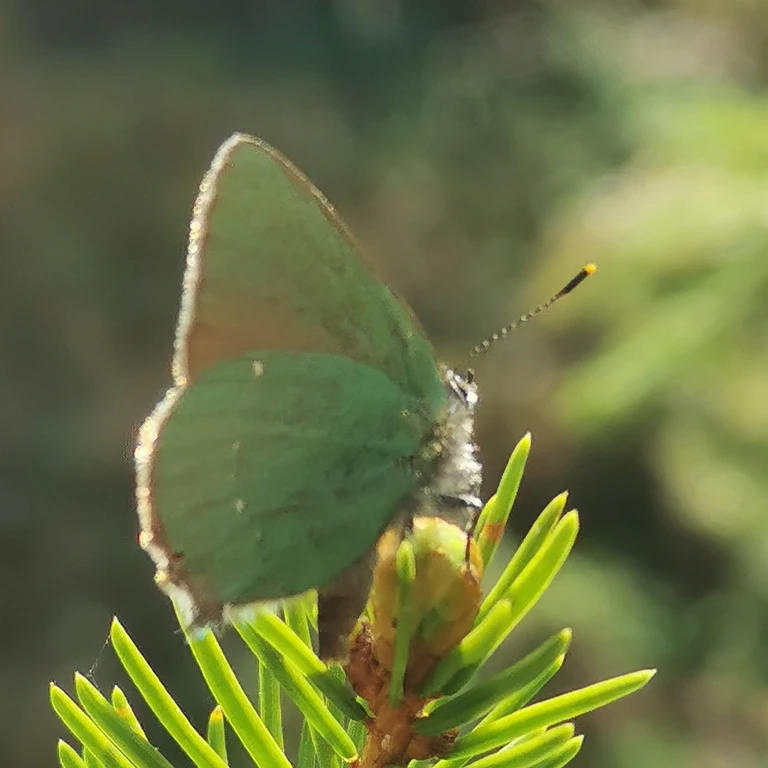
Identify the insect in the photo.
Callophrys rubi
